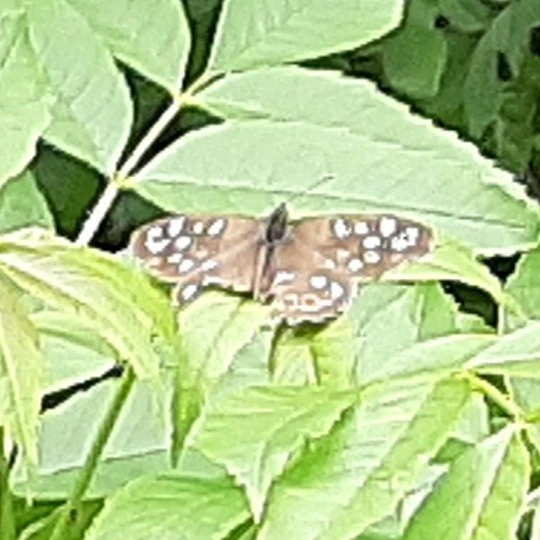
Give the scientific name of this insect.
Pararge aegeria
